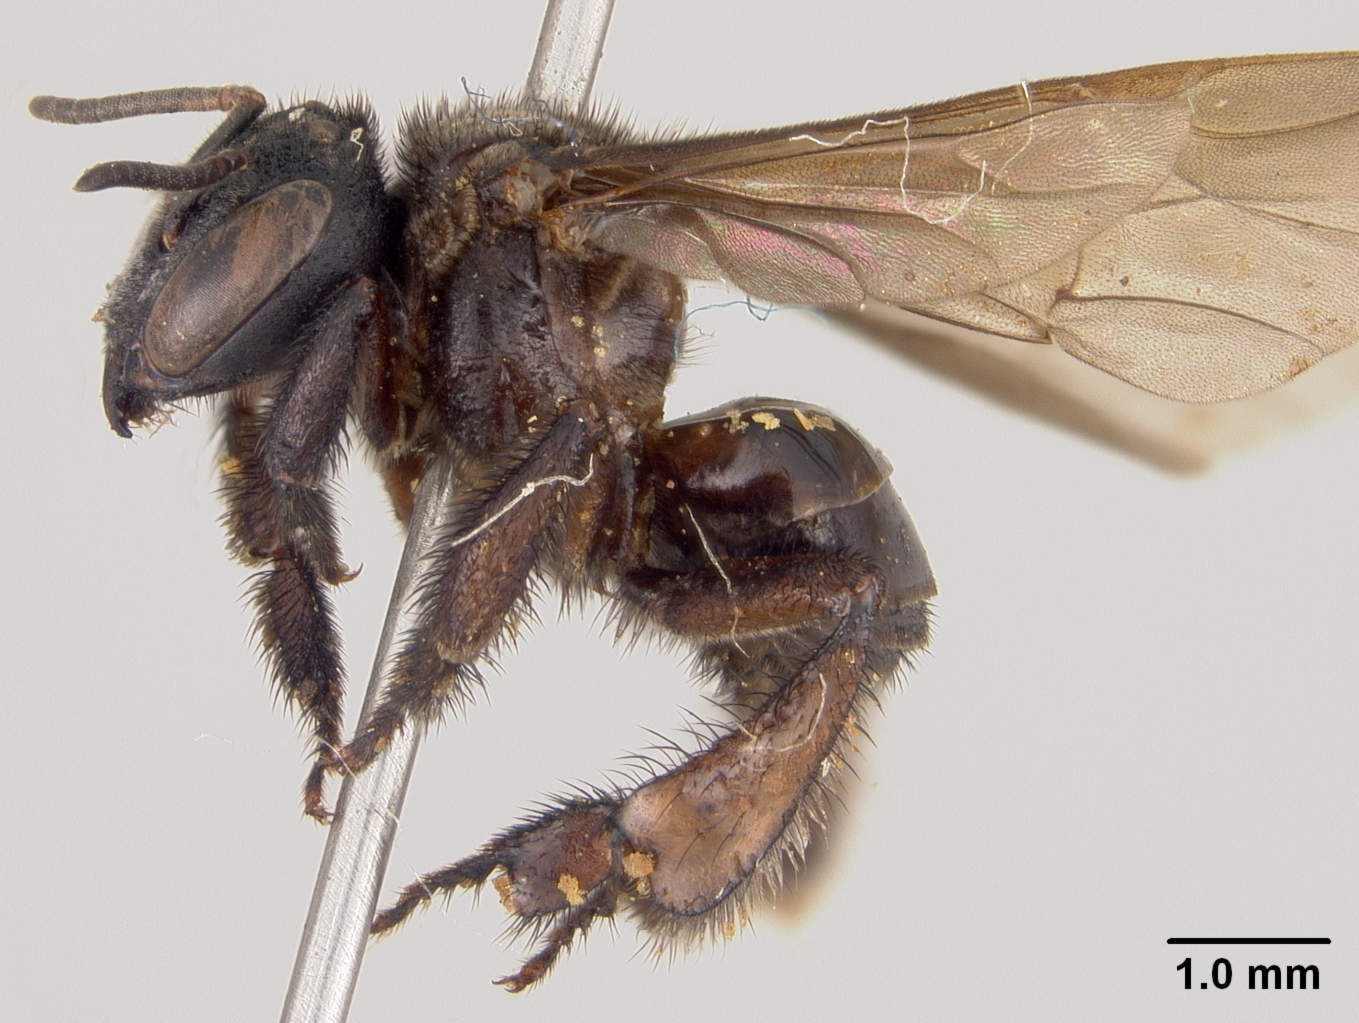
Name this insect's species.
Trigona ardalus
